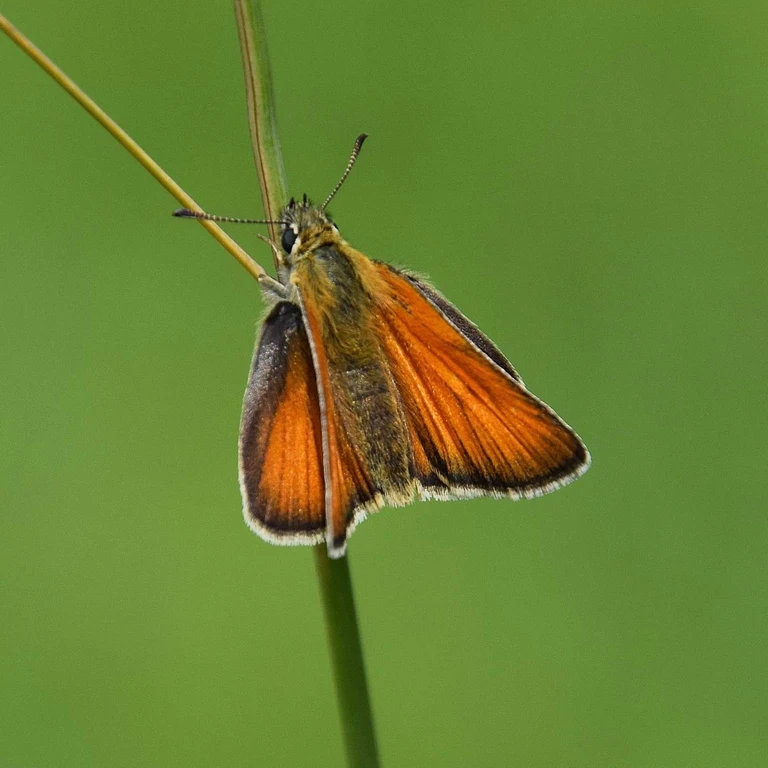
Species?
Thymelicus lineola
